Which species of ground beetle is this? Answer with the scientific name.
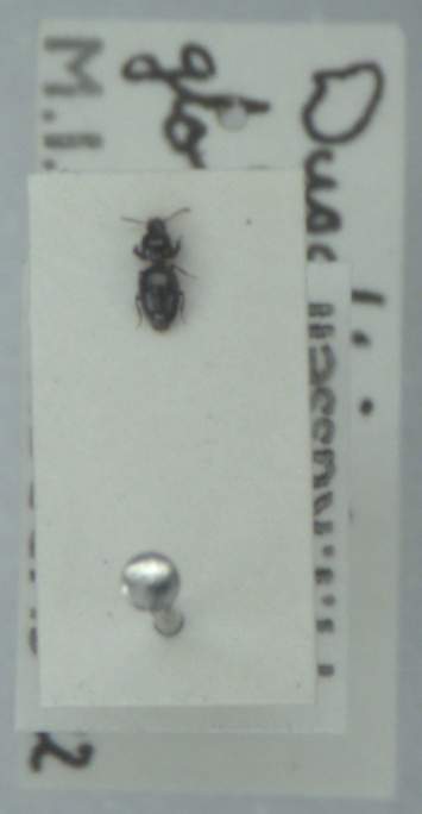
Dyschirius globosus
